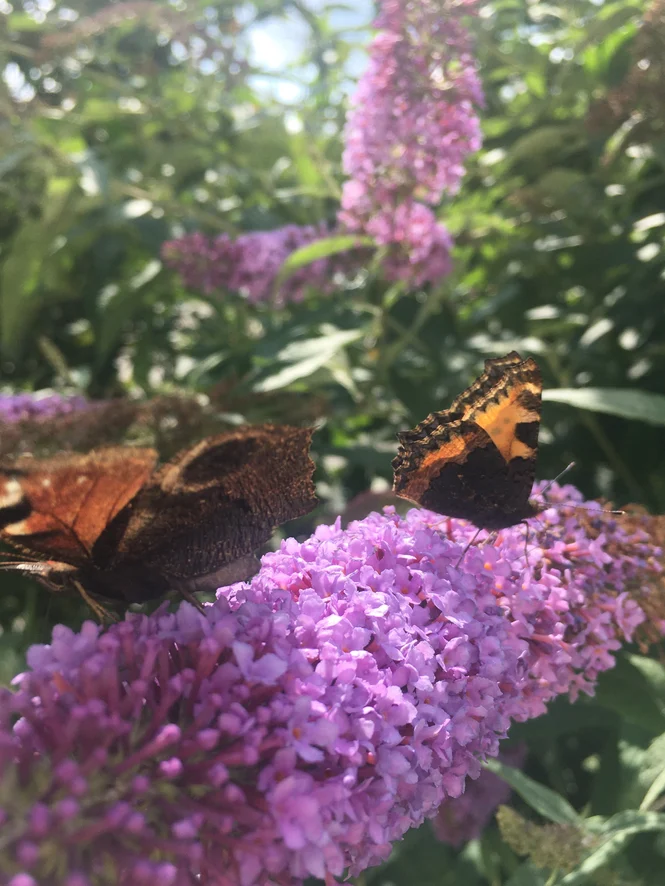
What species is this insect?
Aglais io
